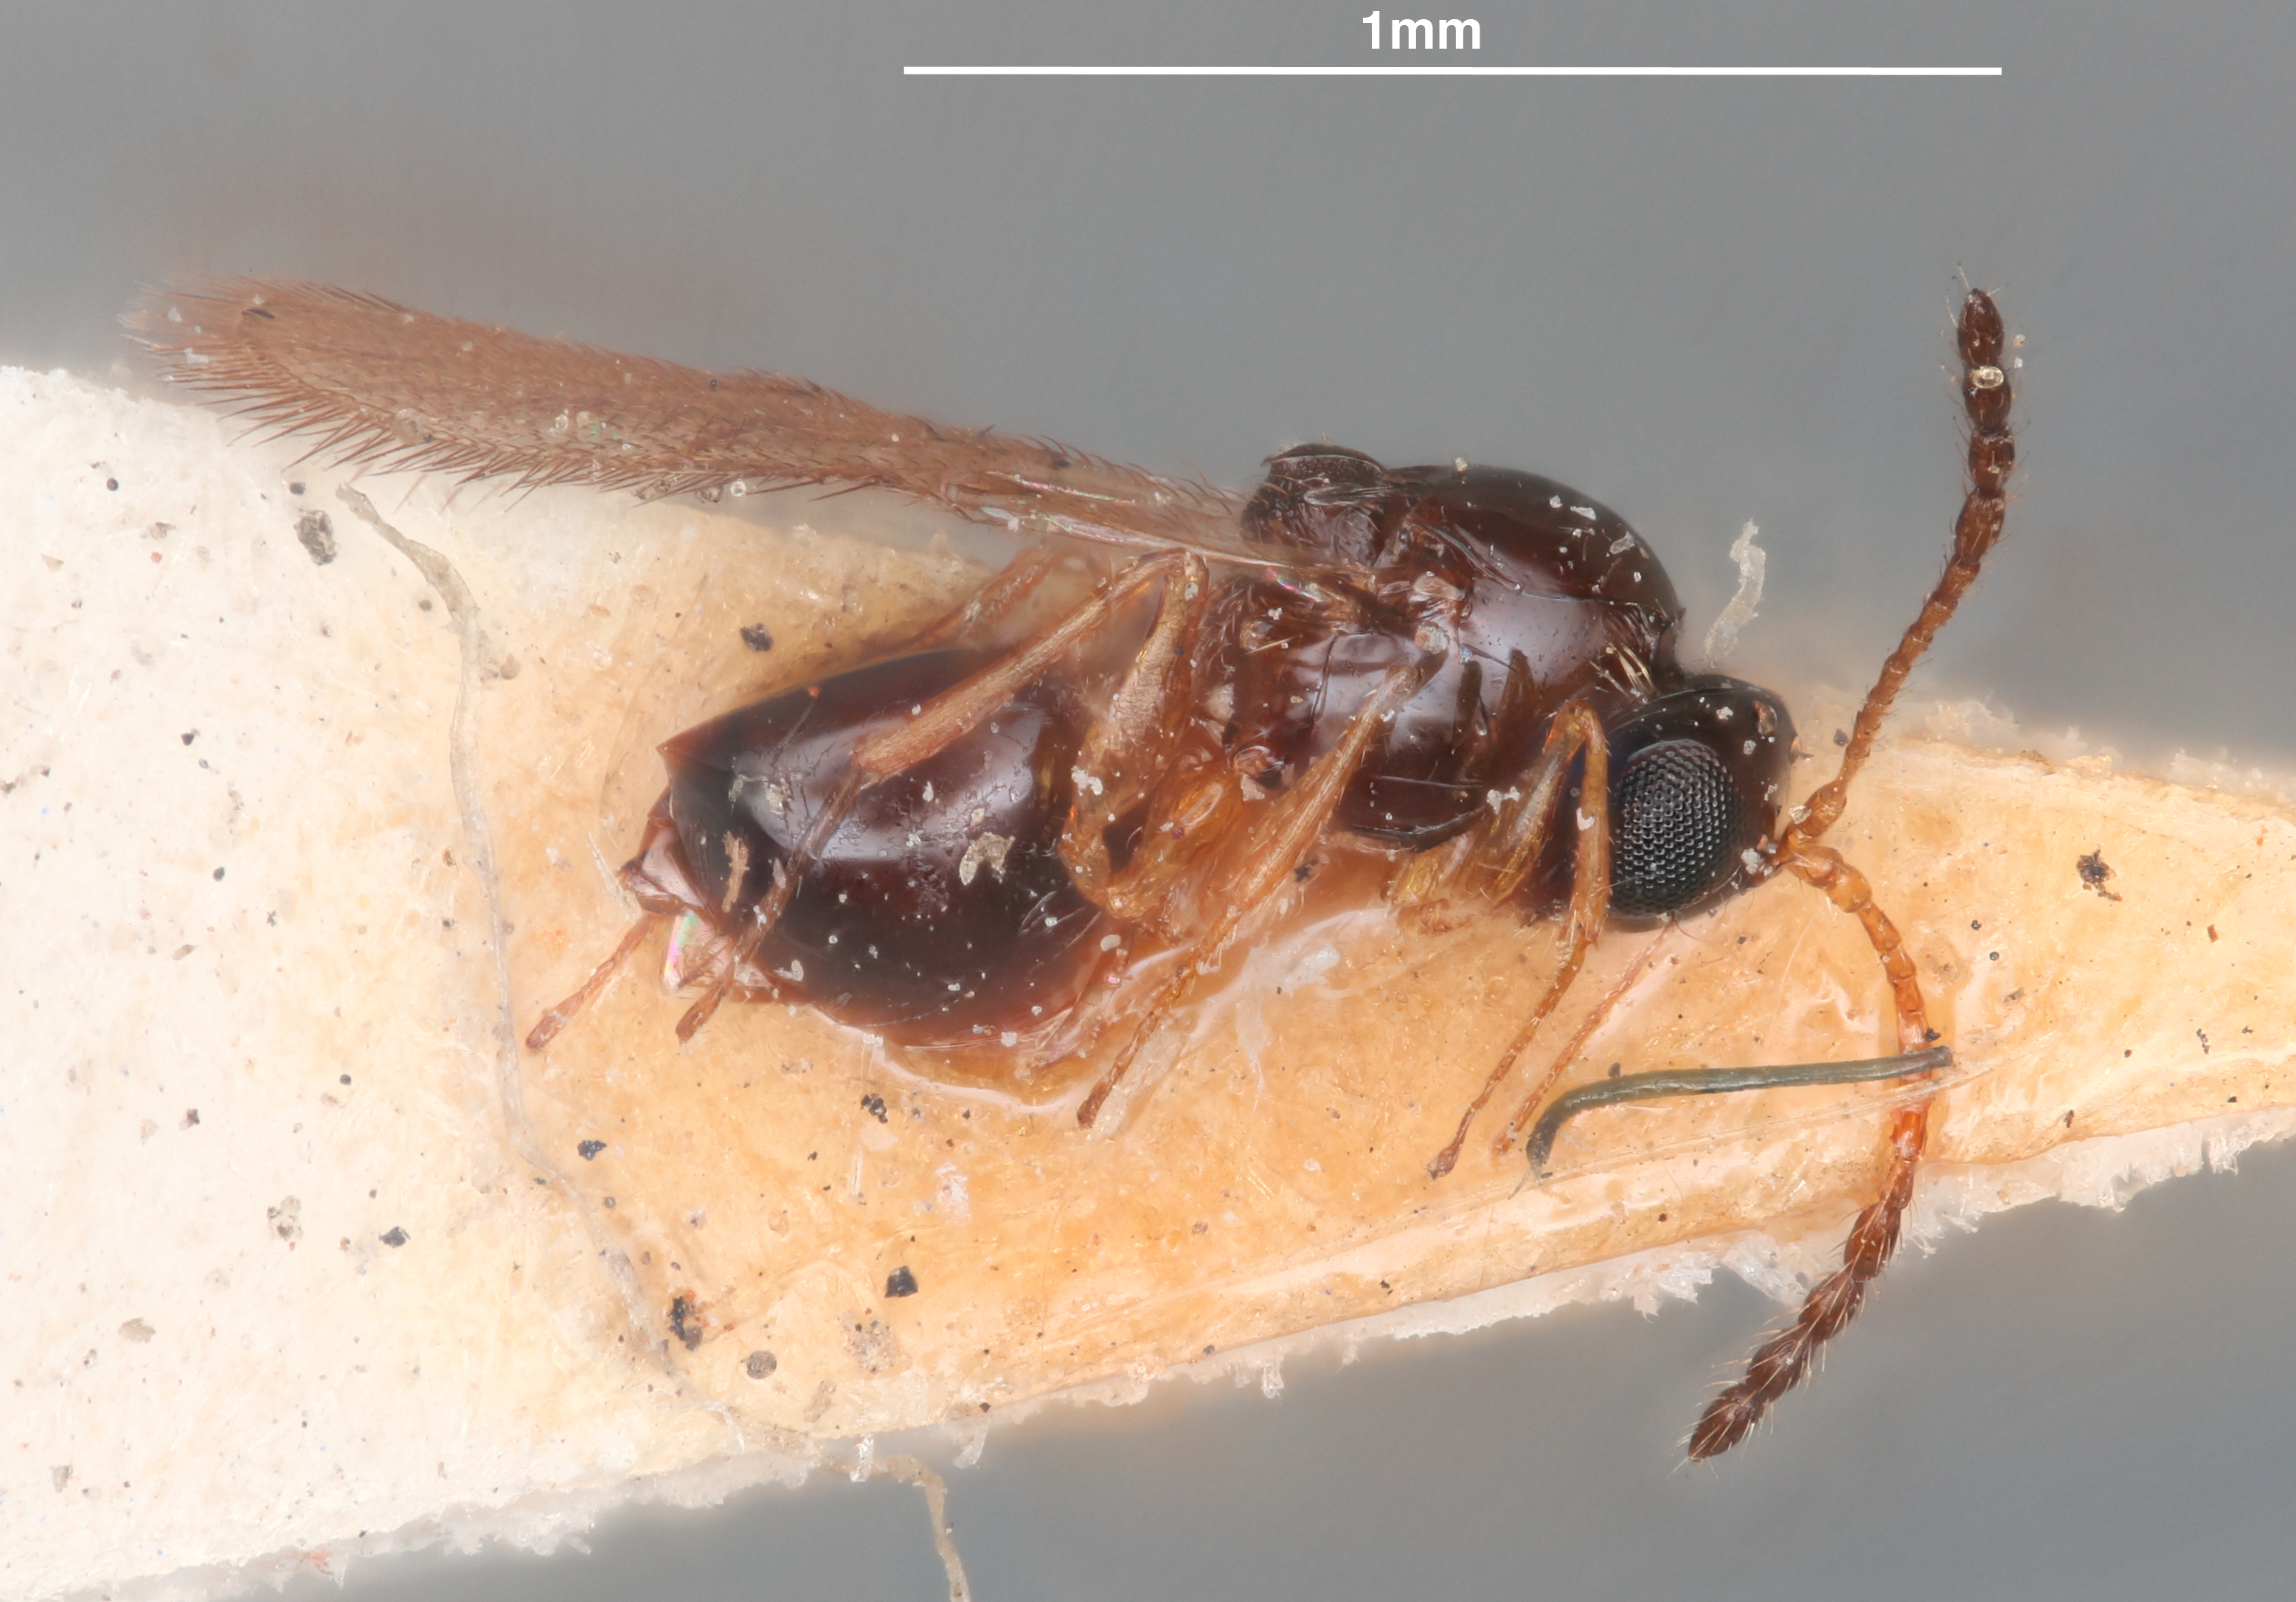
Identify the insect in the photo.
Tetrarhoptra rufipes
